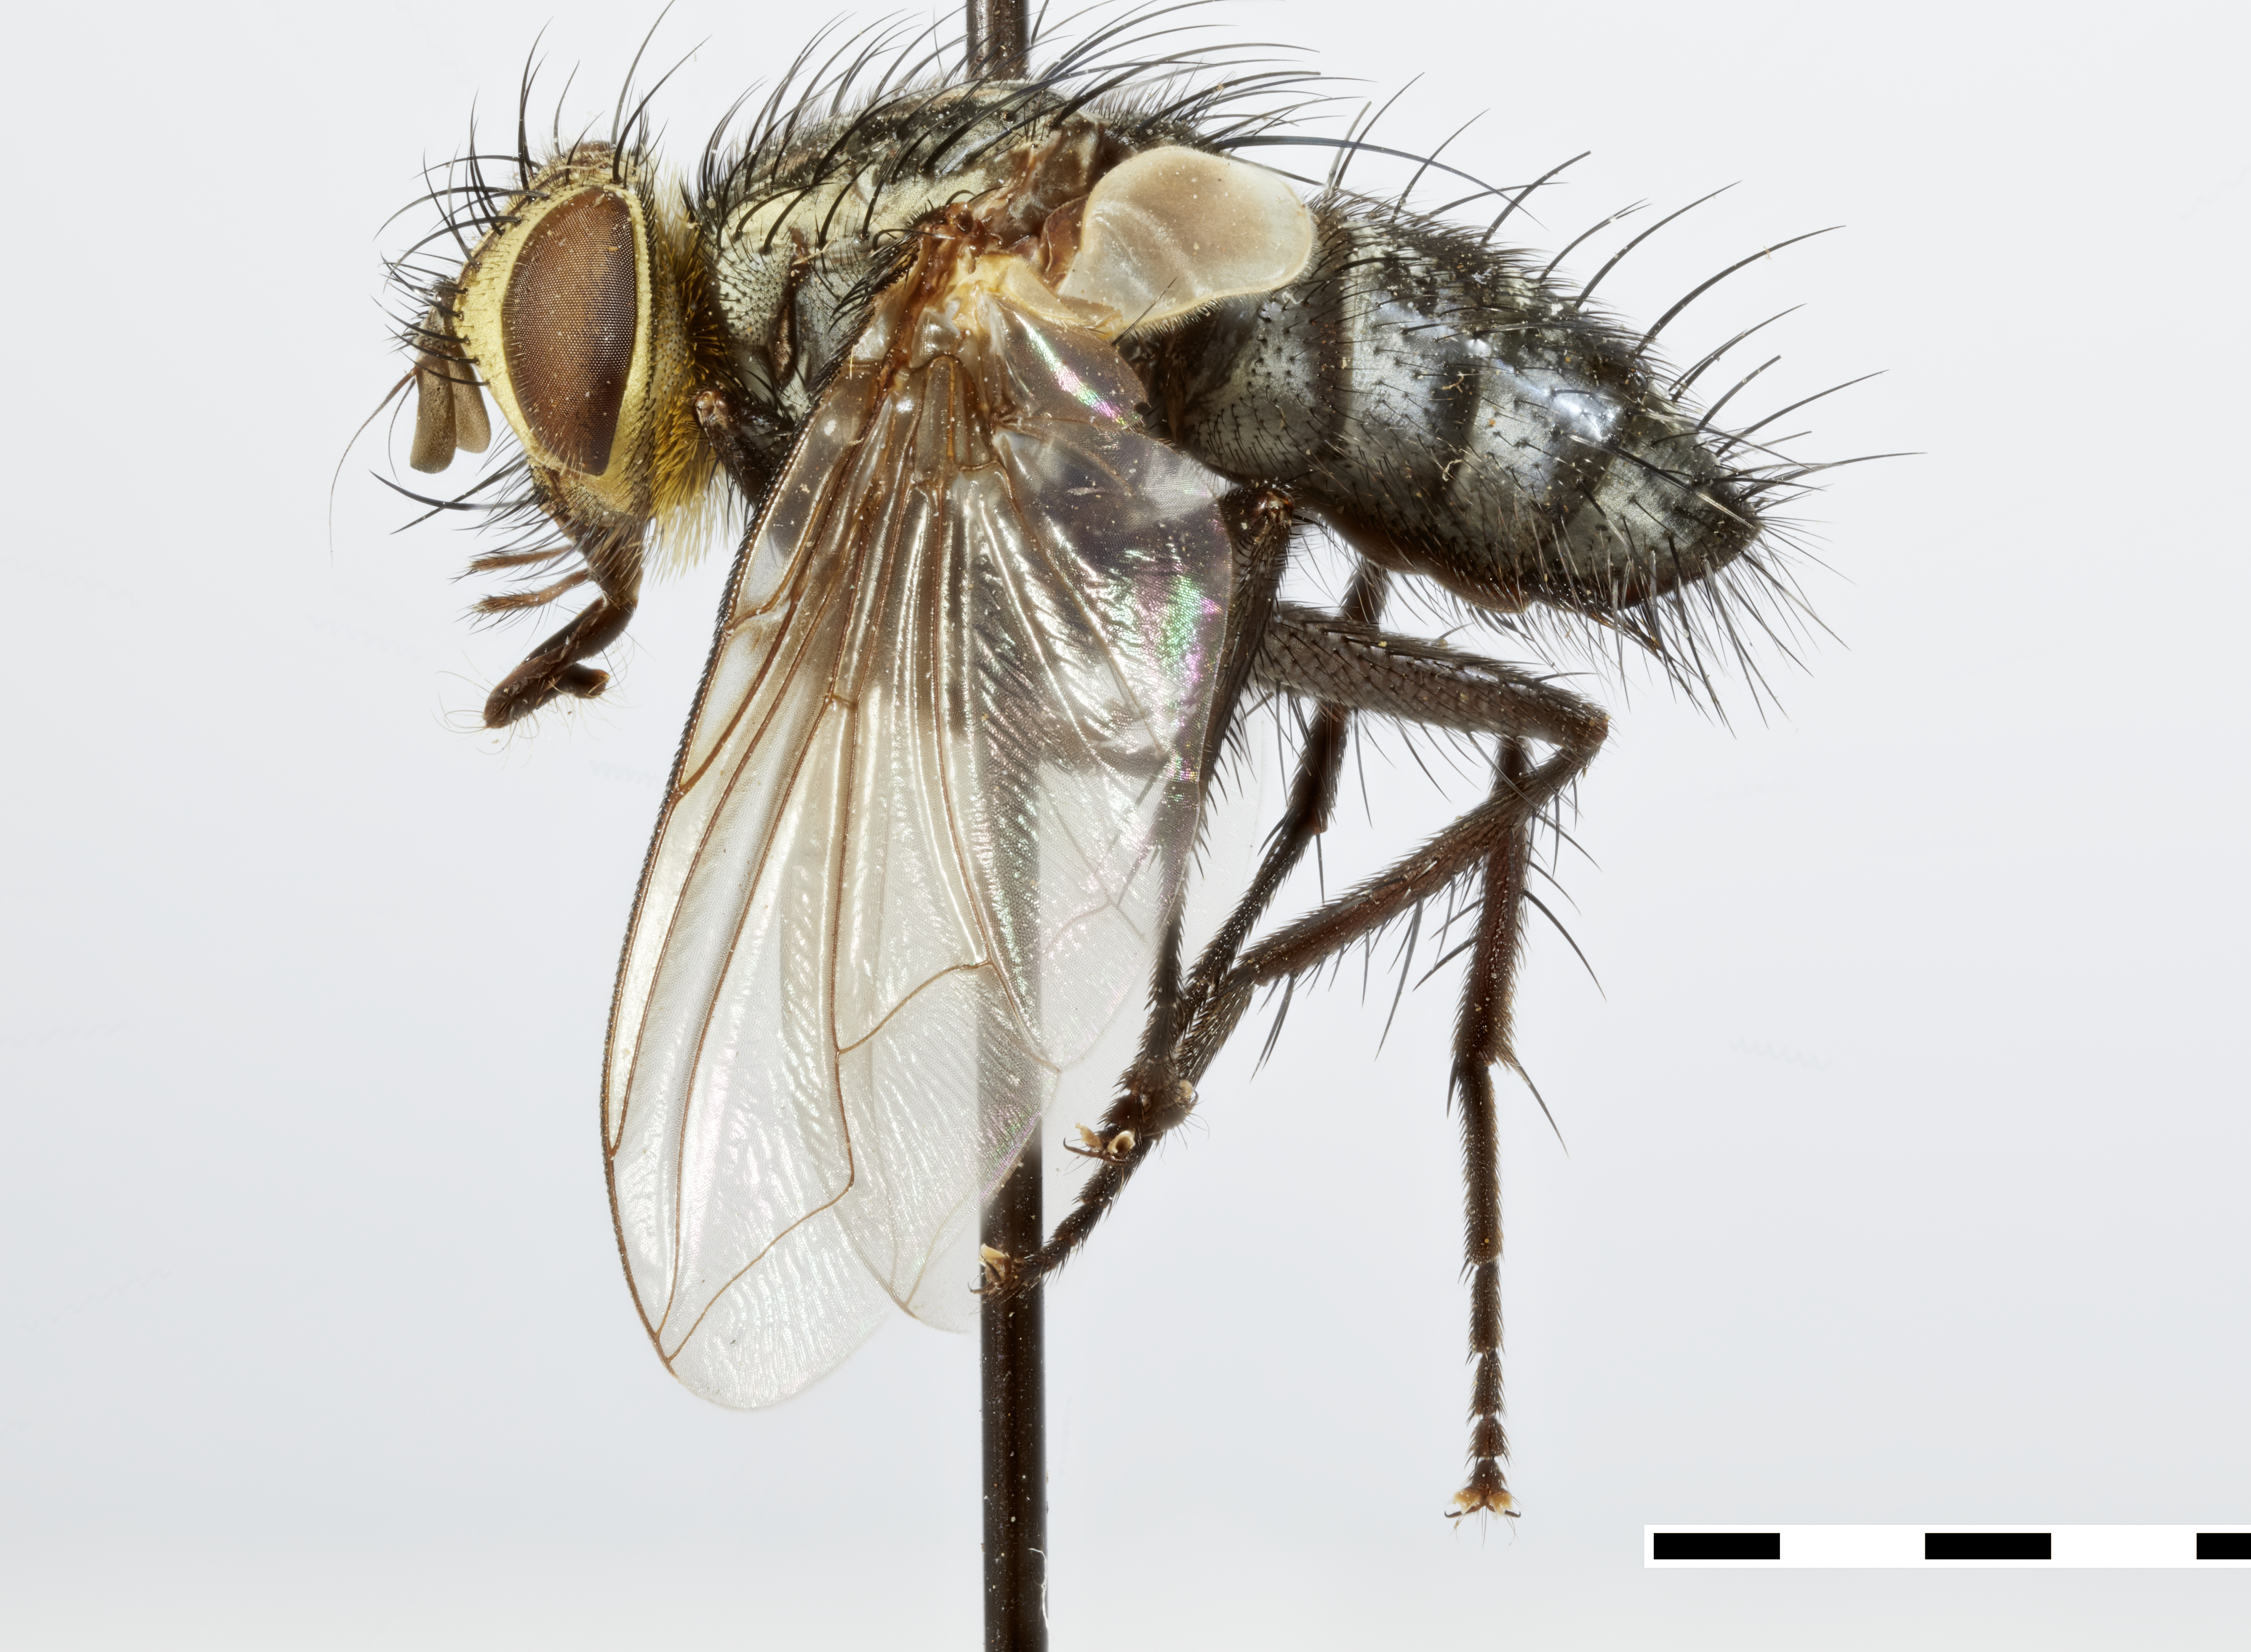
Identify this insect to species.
Orophorocera ocellaris
